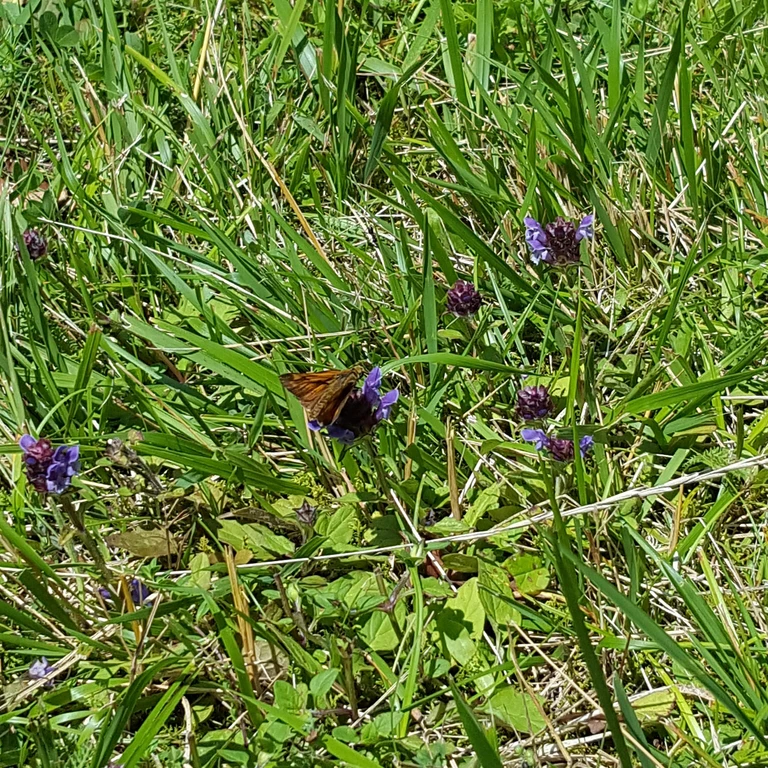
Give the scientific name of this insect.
Ochlodes sylvanus (also Ochlodes venata)
